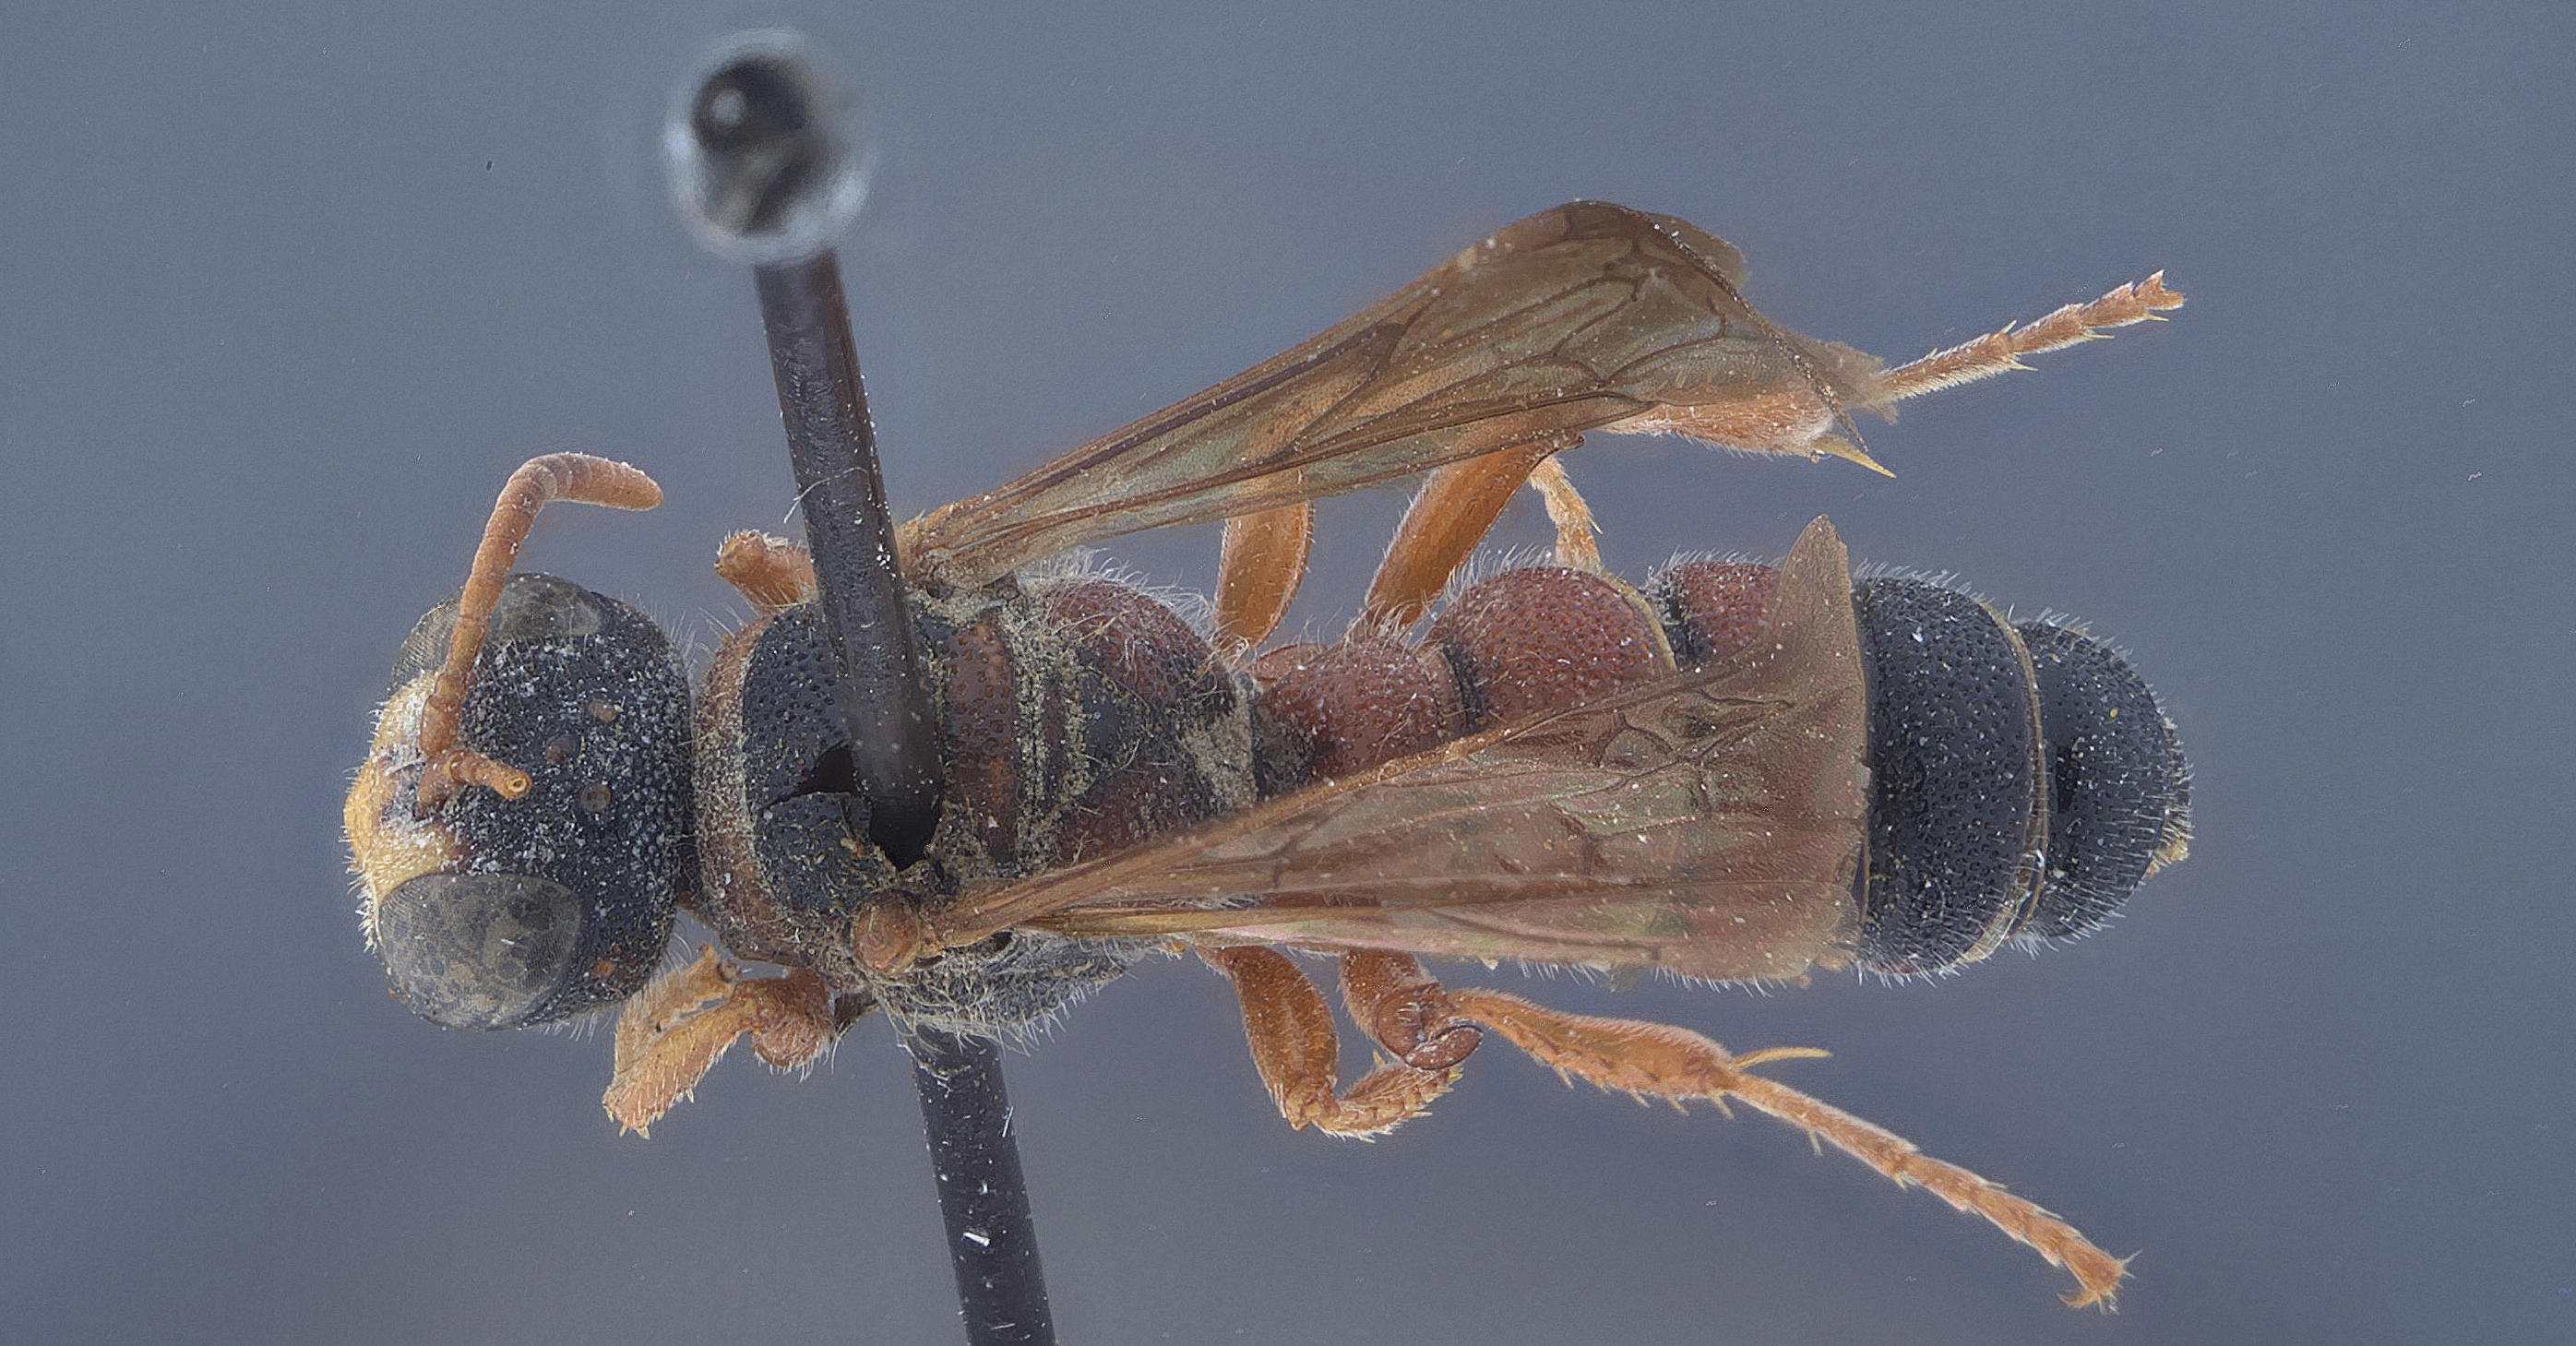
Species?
Cerceris rufa
